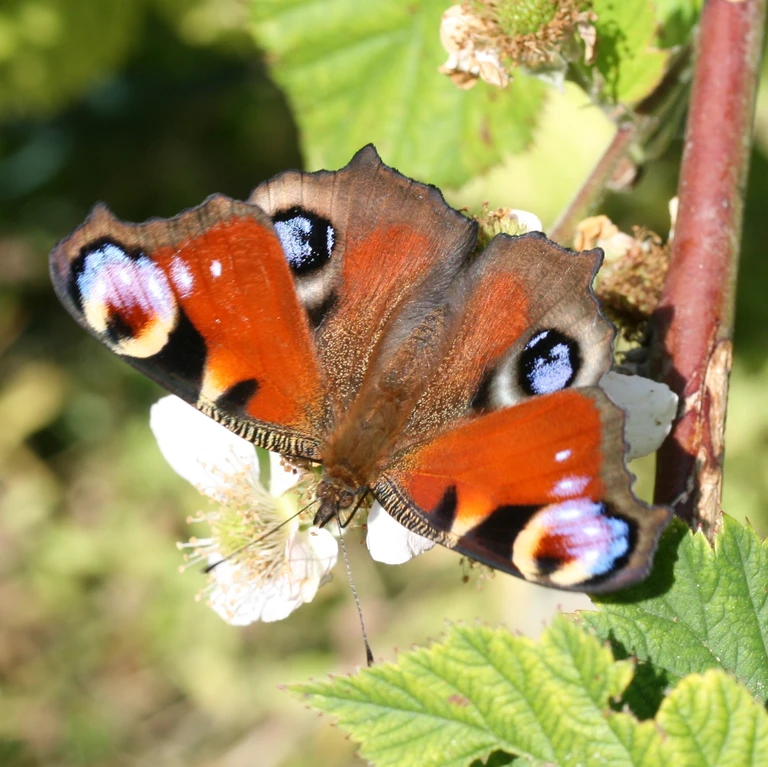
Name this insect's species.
Aglais io
